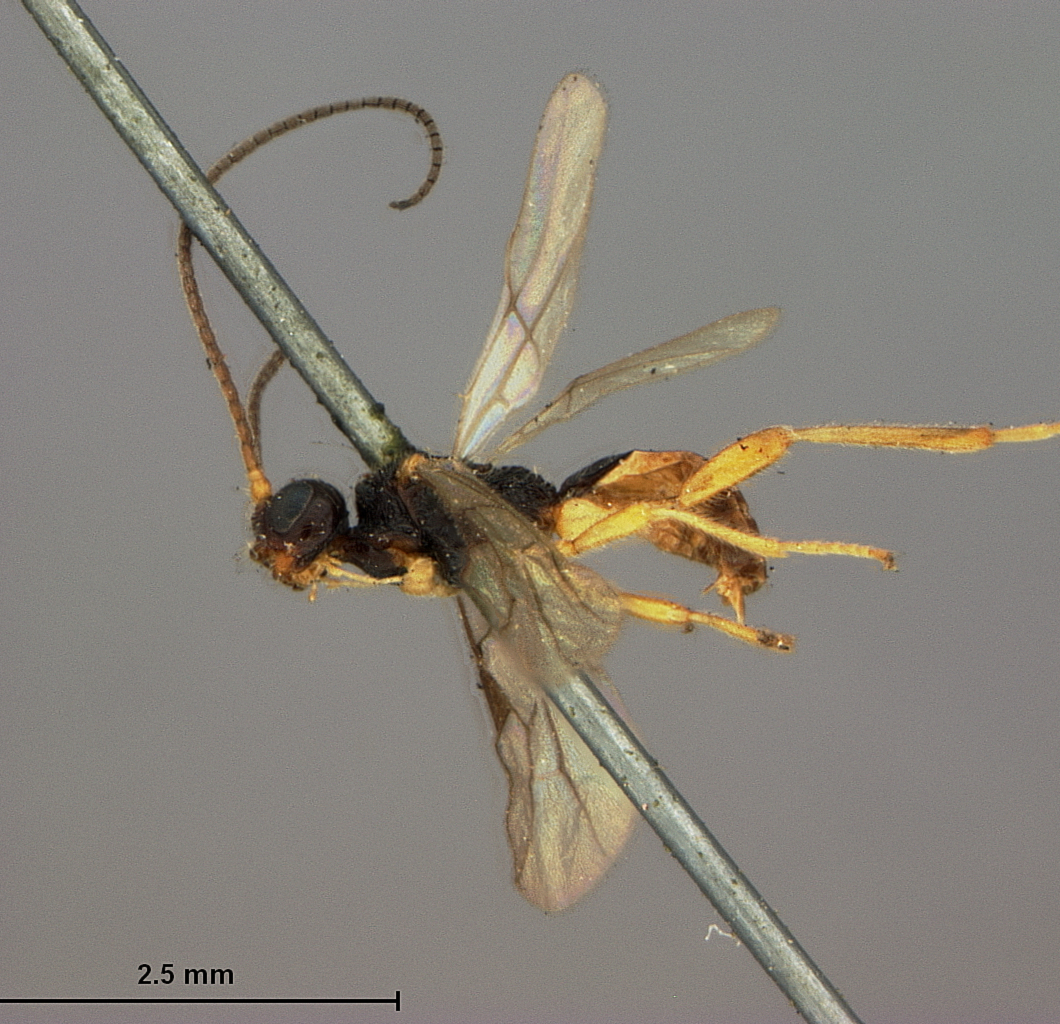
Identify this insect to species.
Rhyssalus carinatus
